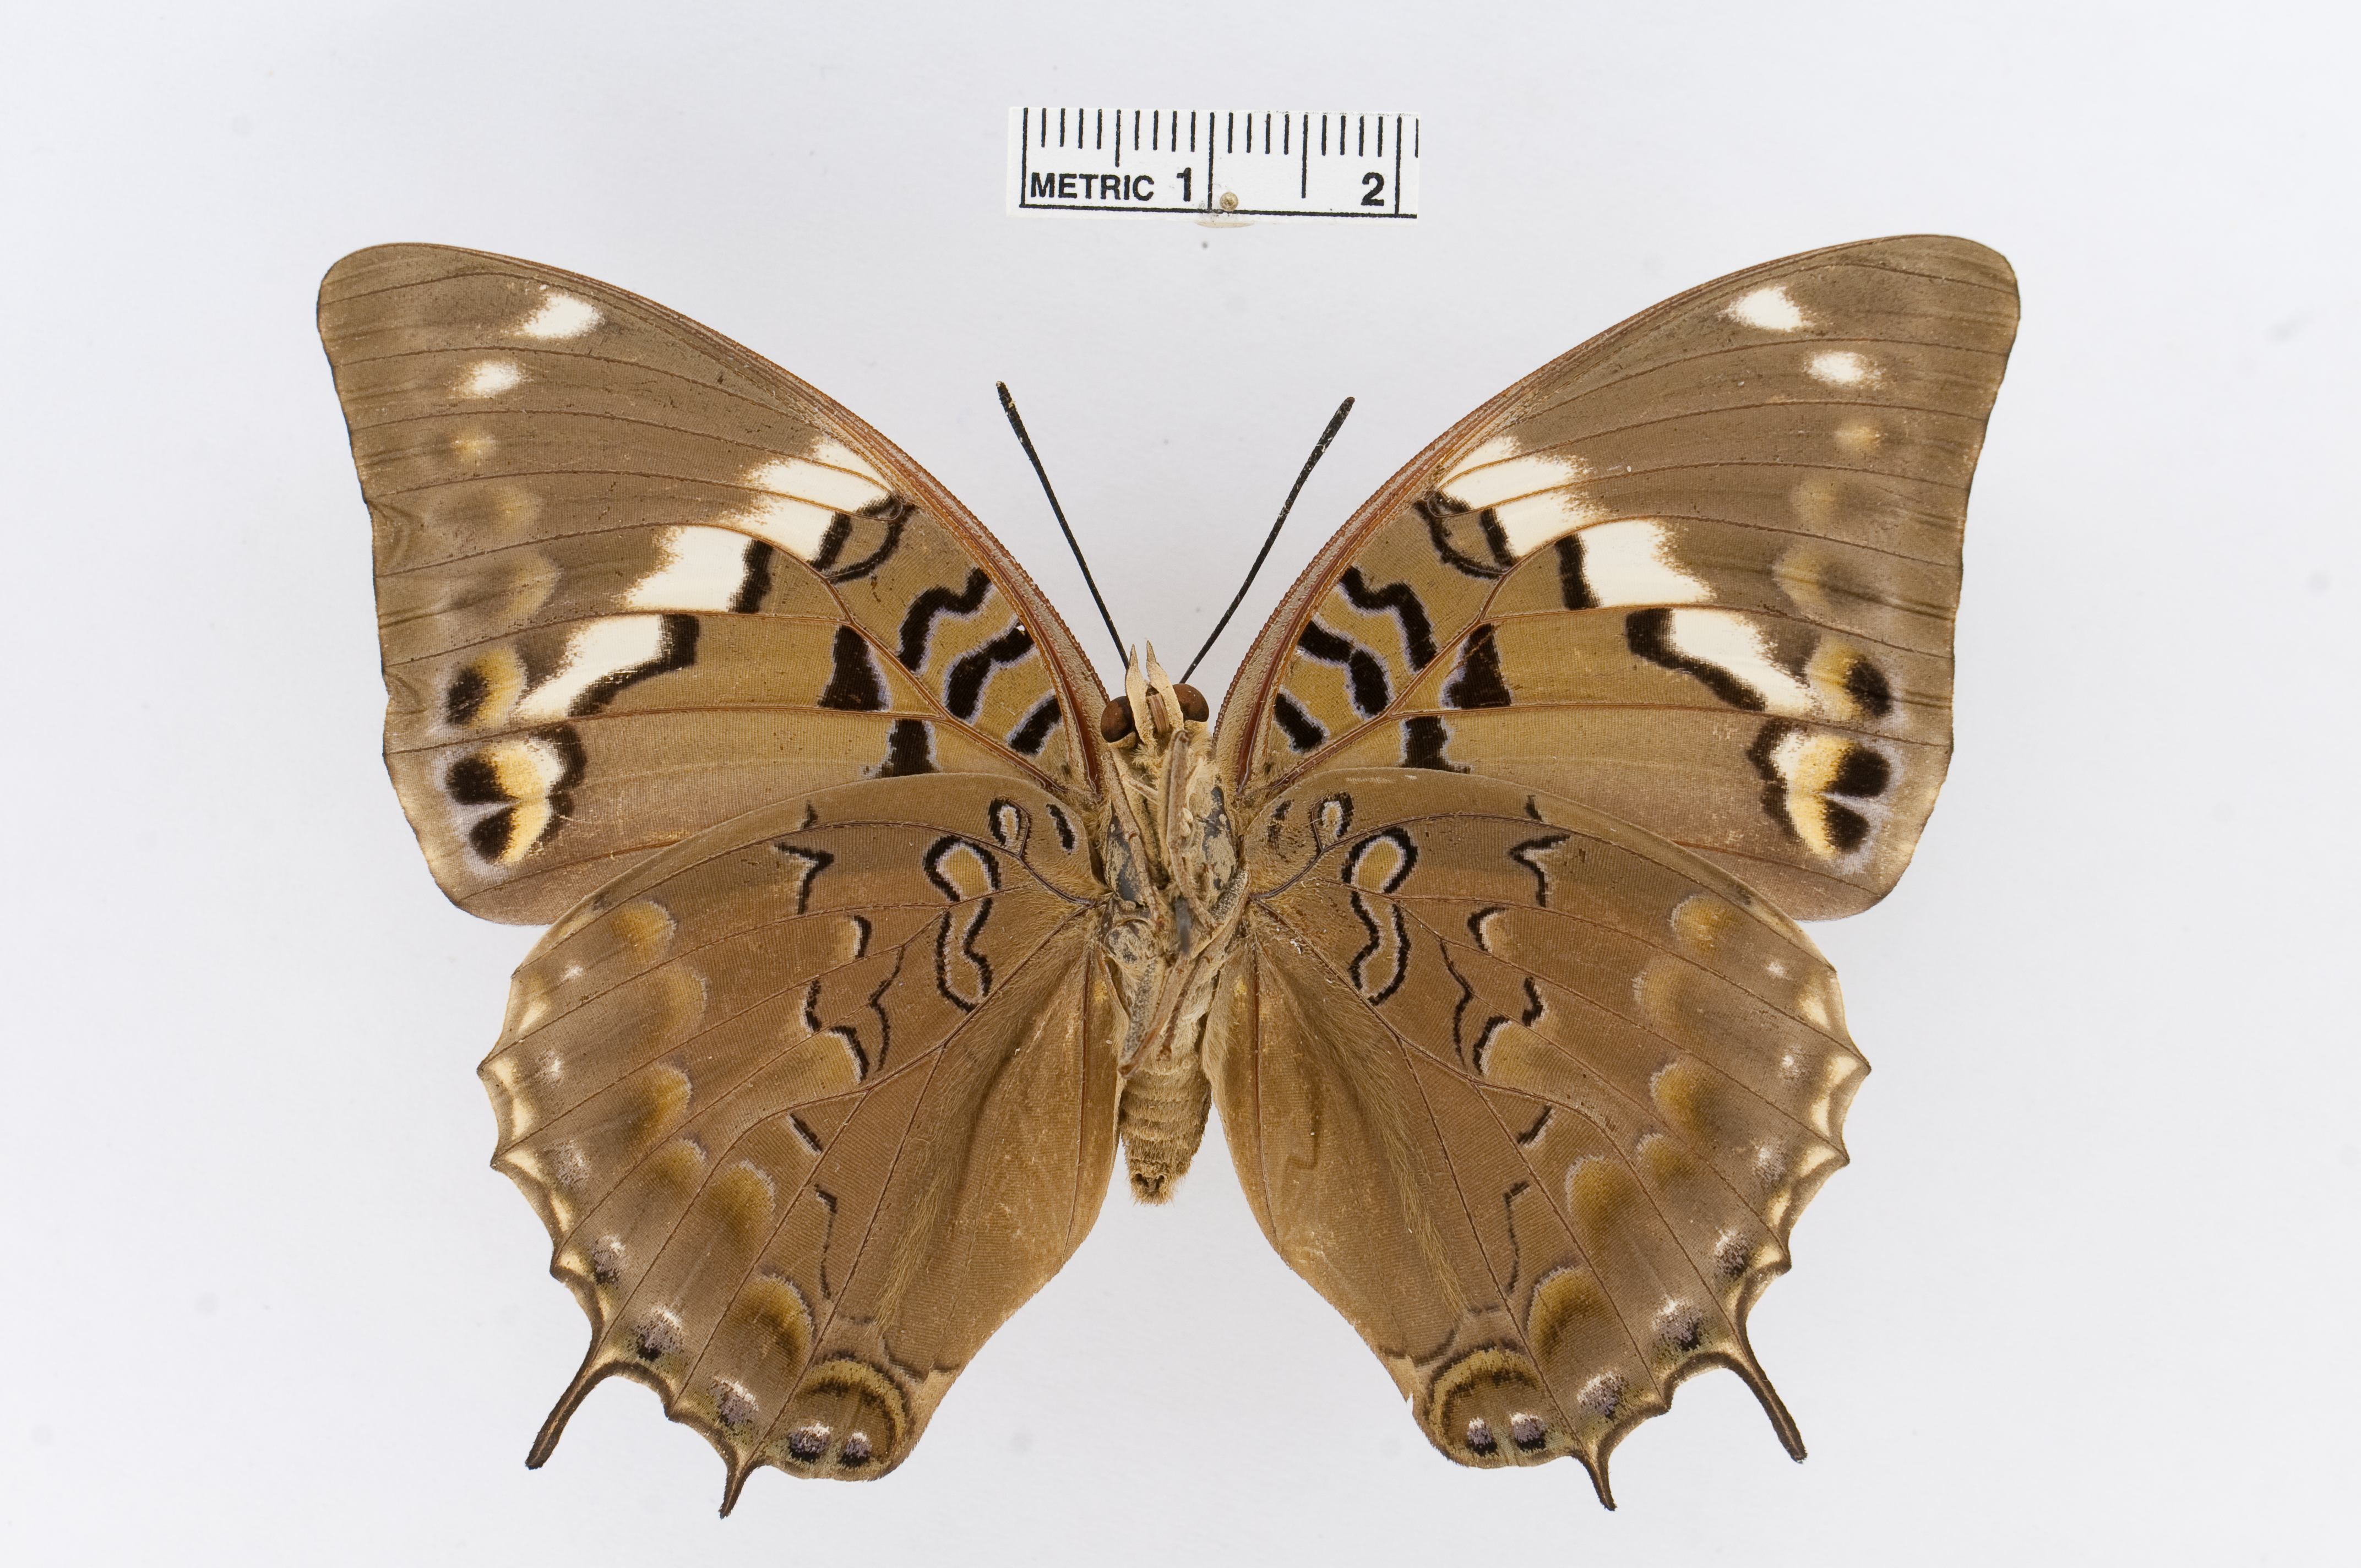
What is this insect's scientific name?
Charaxes tiridates
